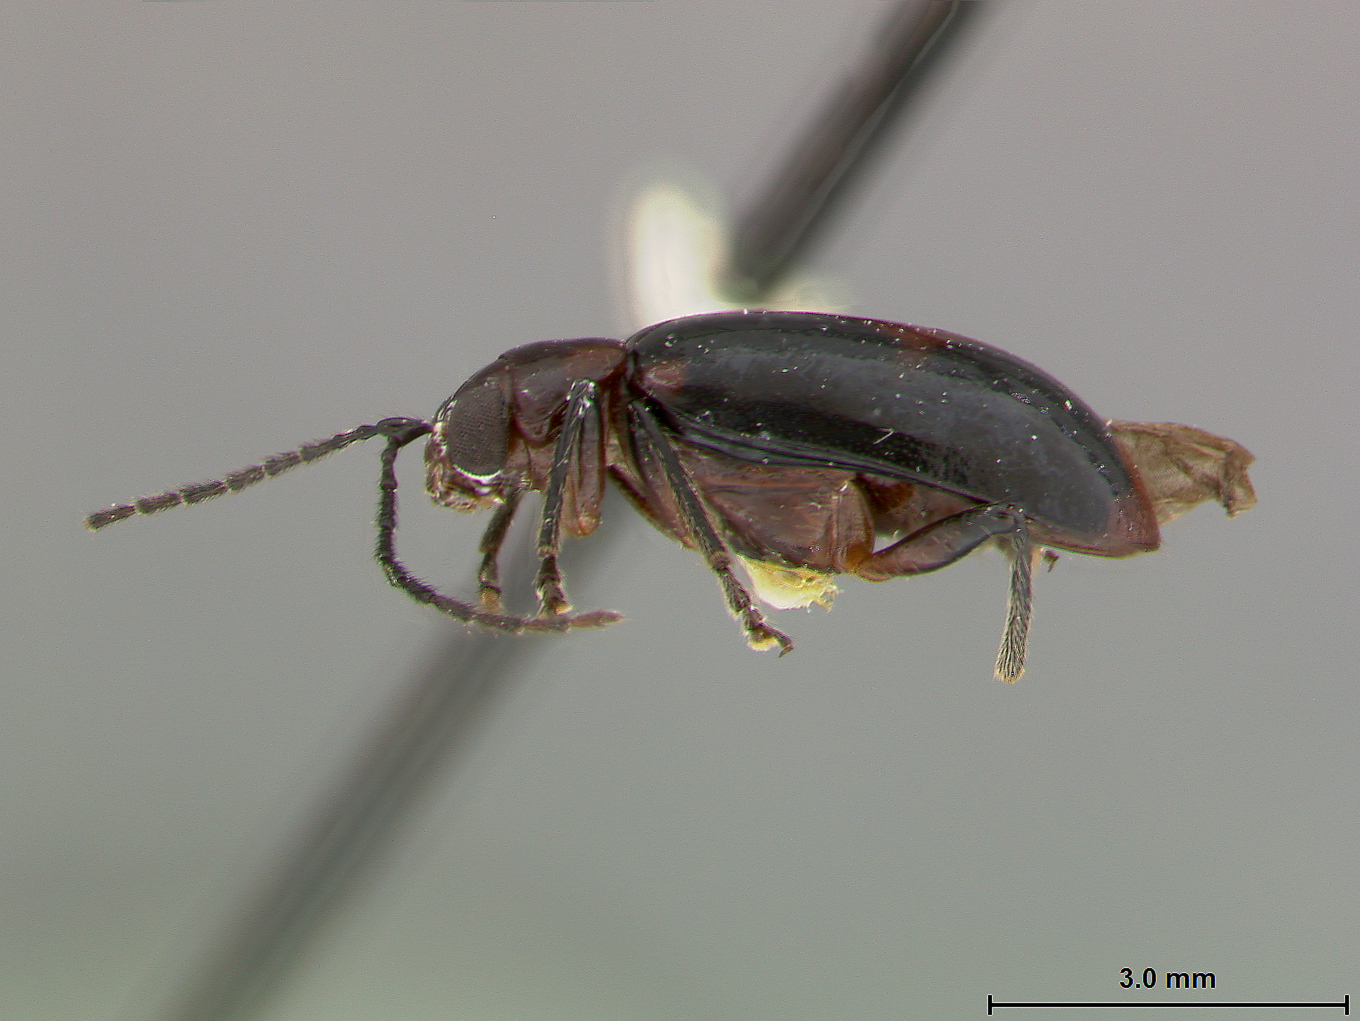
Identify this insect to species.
Nyctiplanctus farri
